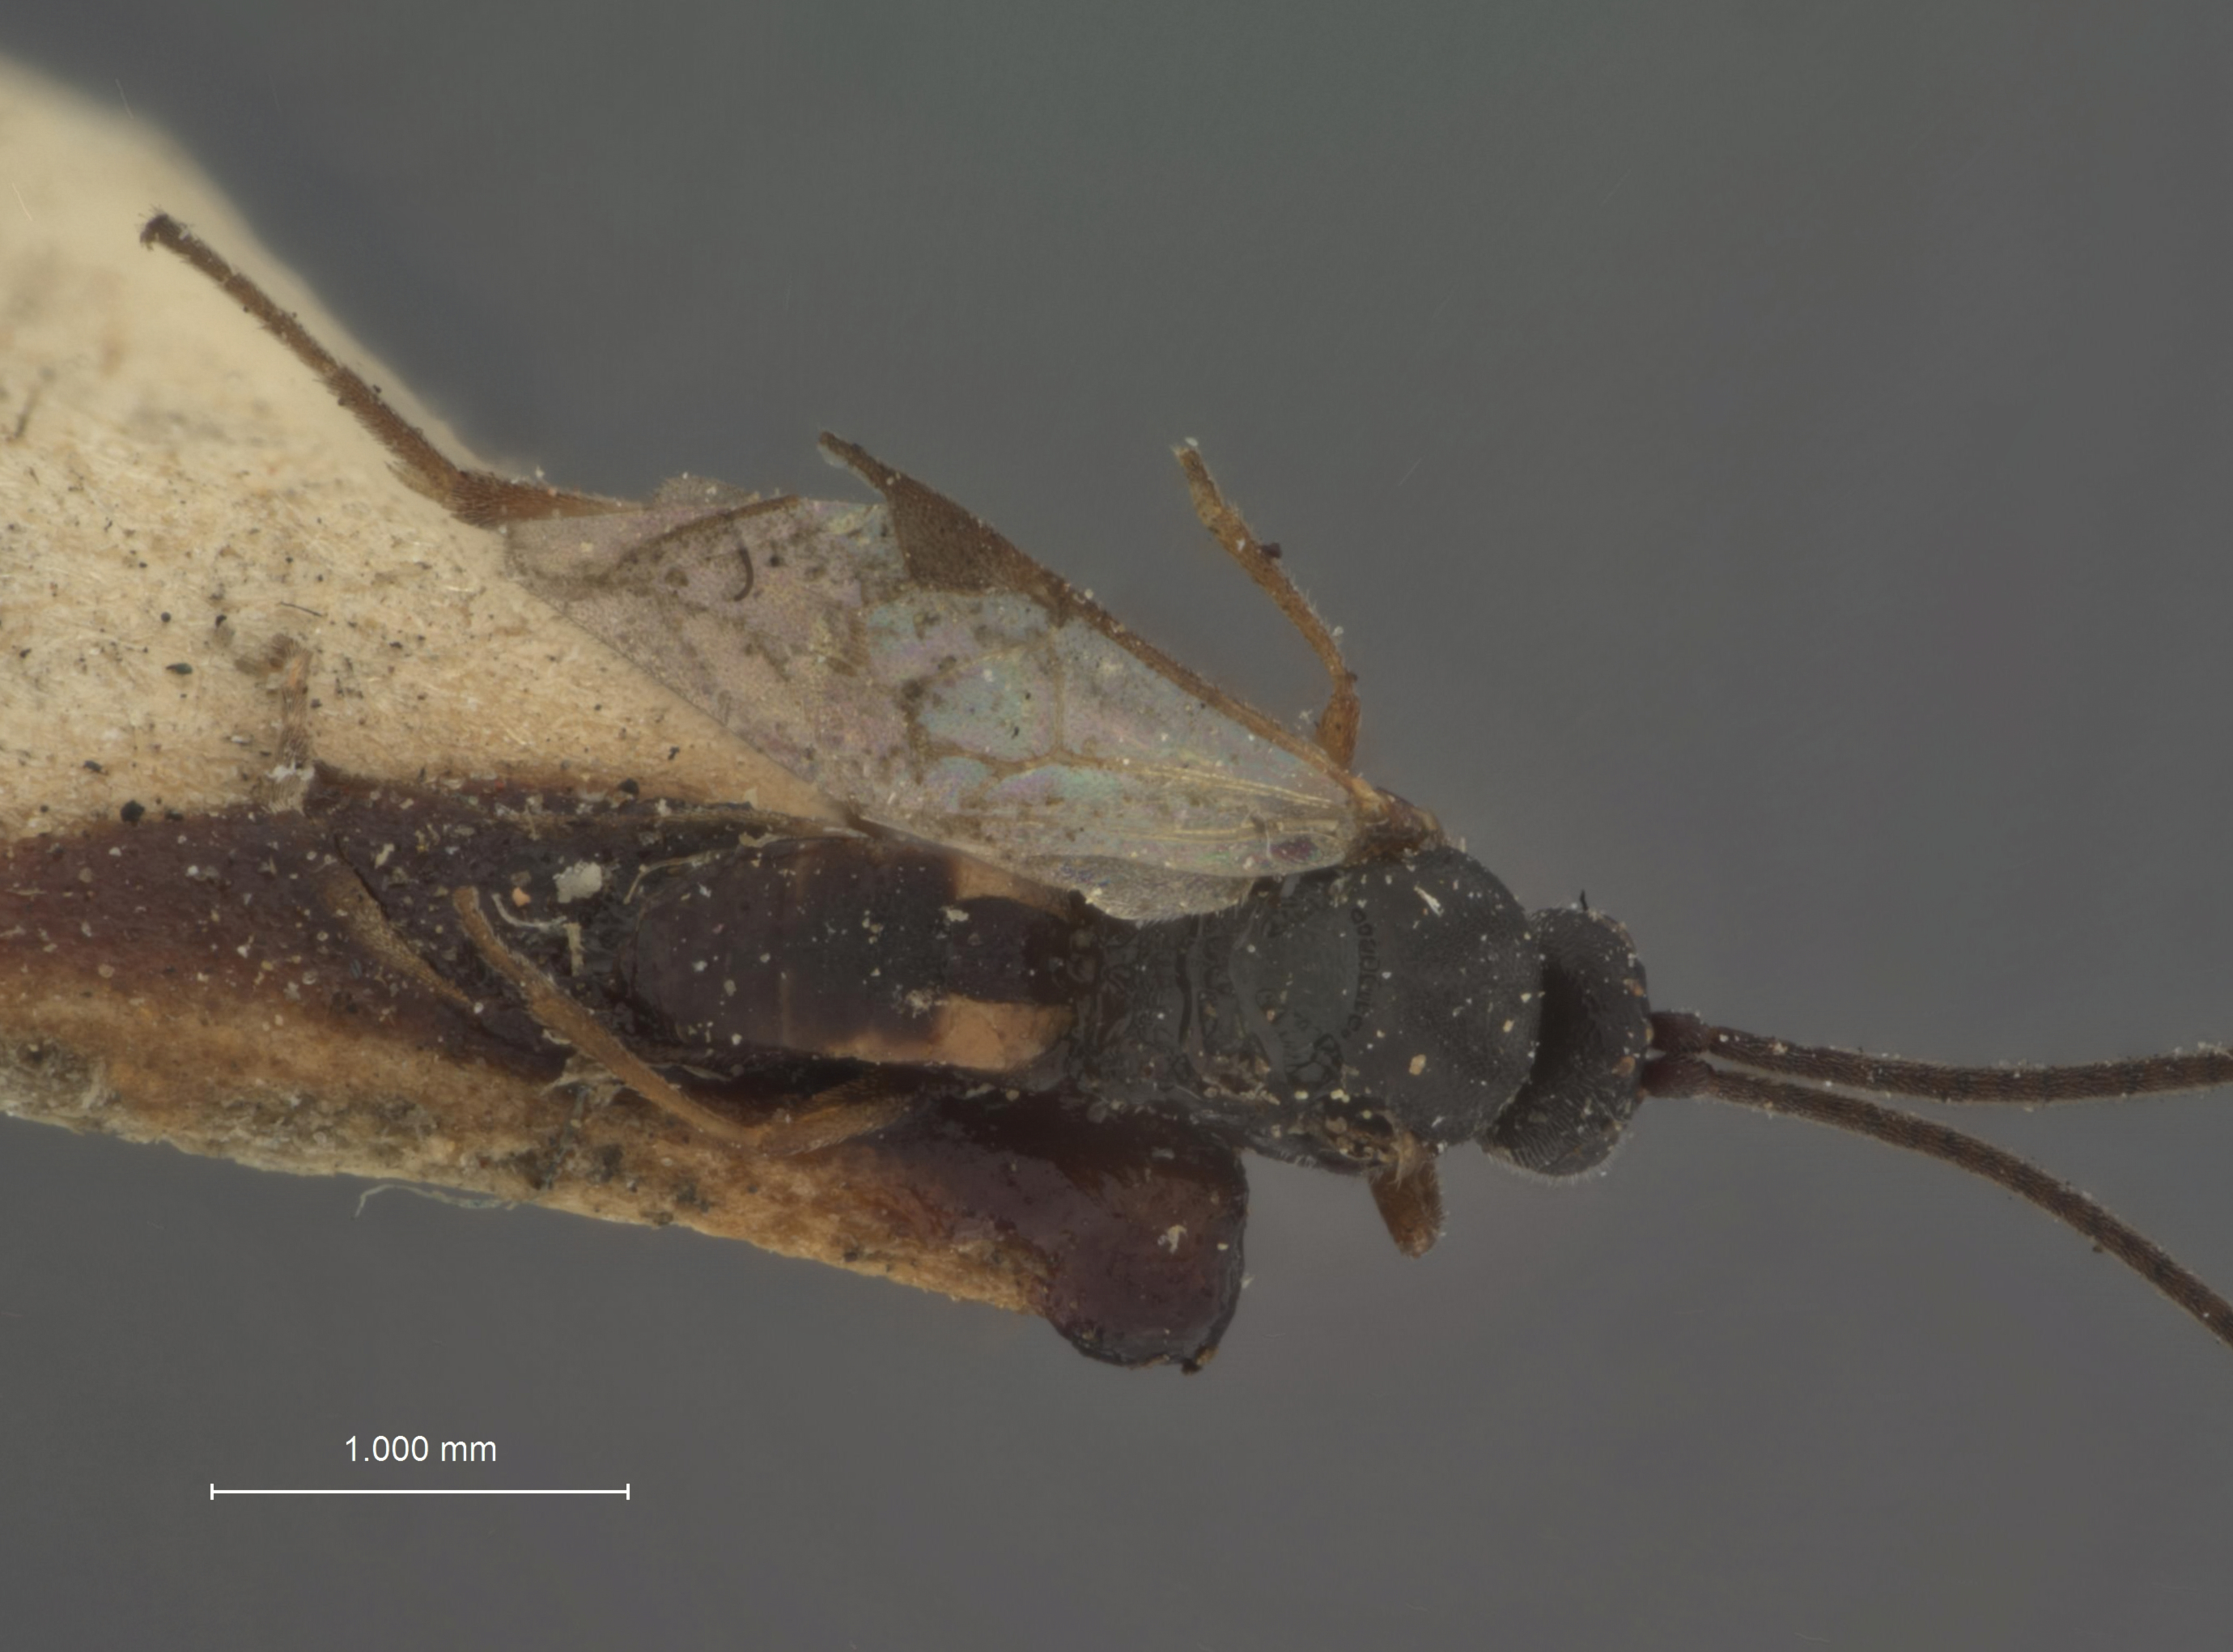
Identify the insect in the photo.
Apanteles junoniae
